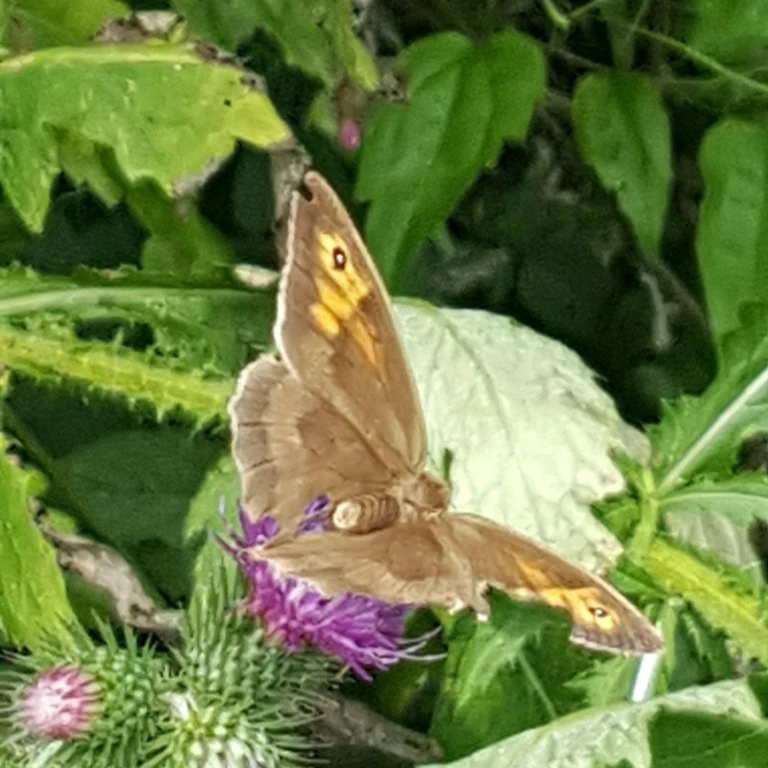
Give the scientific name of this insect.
Maniola jurtina
